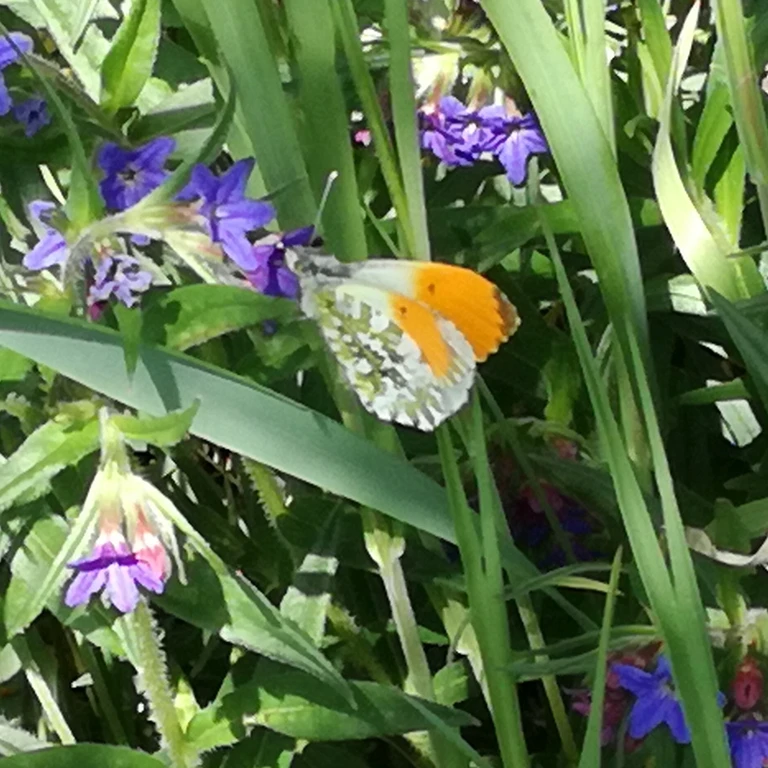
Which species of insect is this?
Anthocharis cardamines
